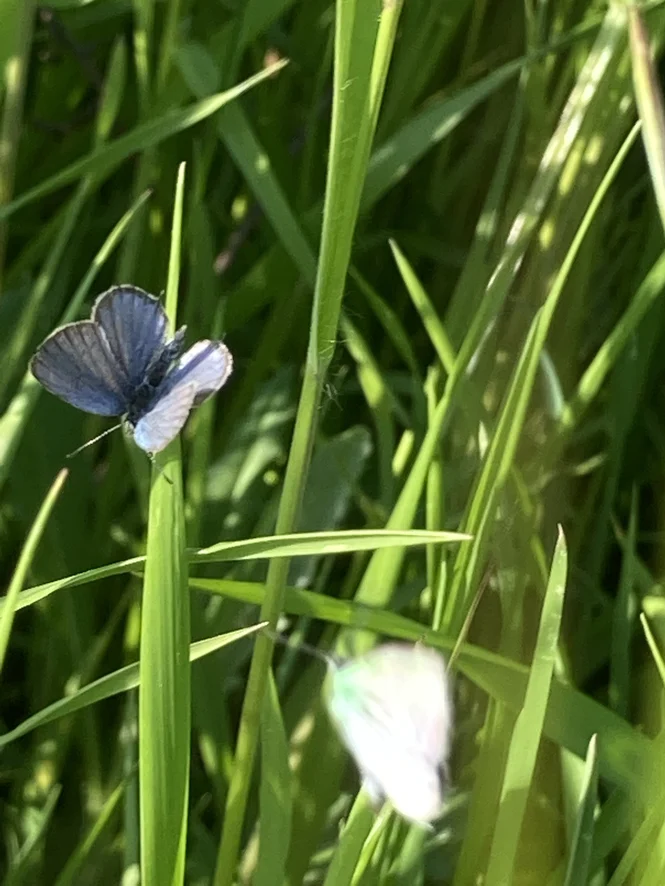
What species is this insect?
Cupido argiades (also Elkalyce argiades)
